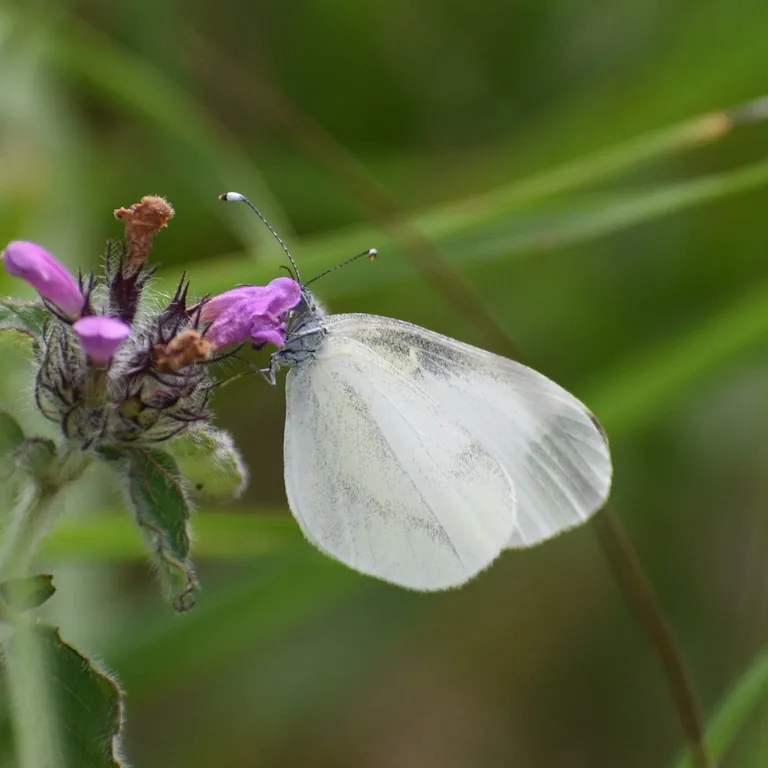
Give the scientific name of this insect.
Leptidea sinapis/juvernica
